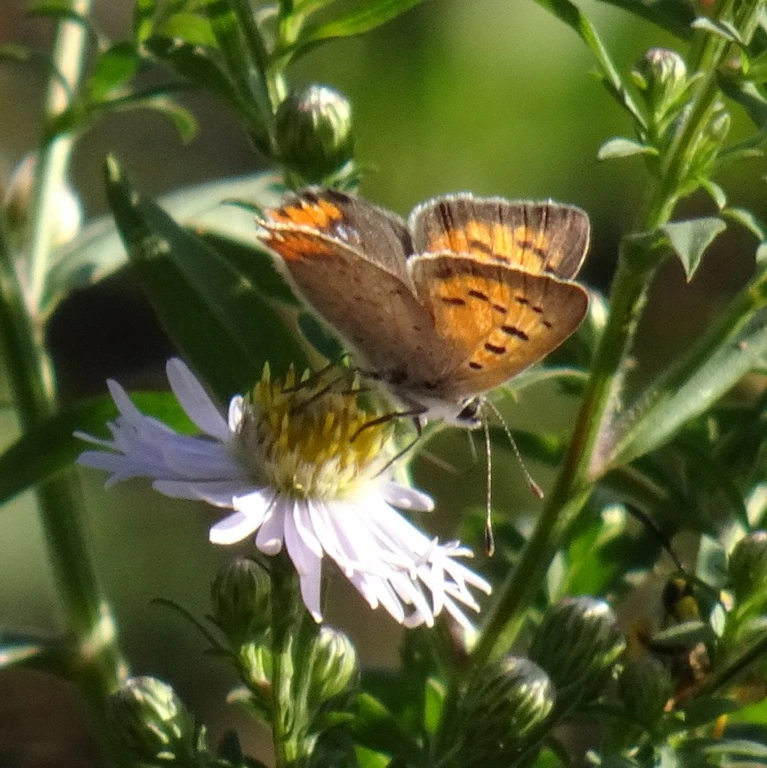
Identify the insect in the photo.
Lycaena phlaeas
